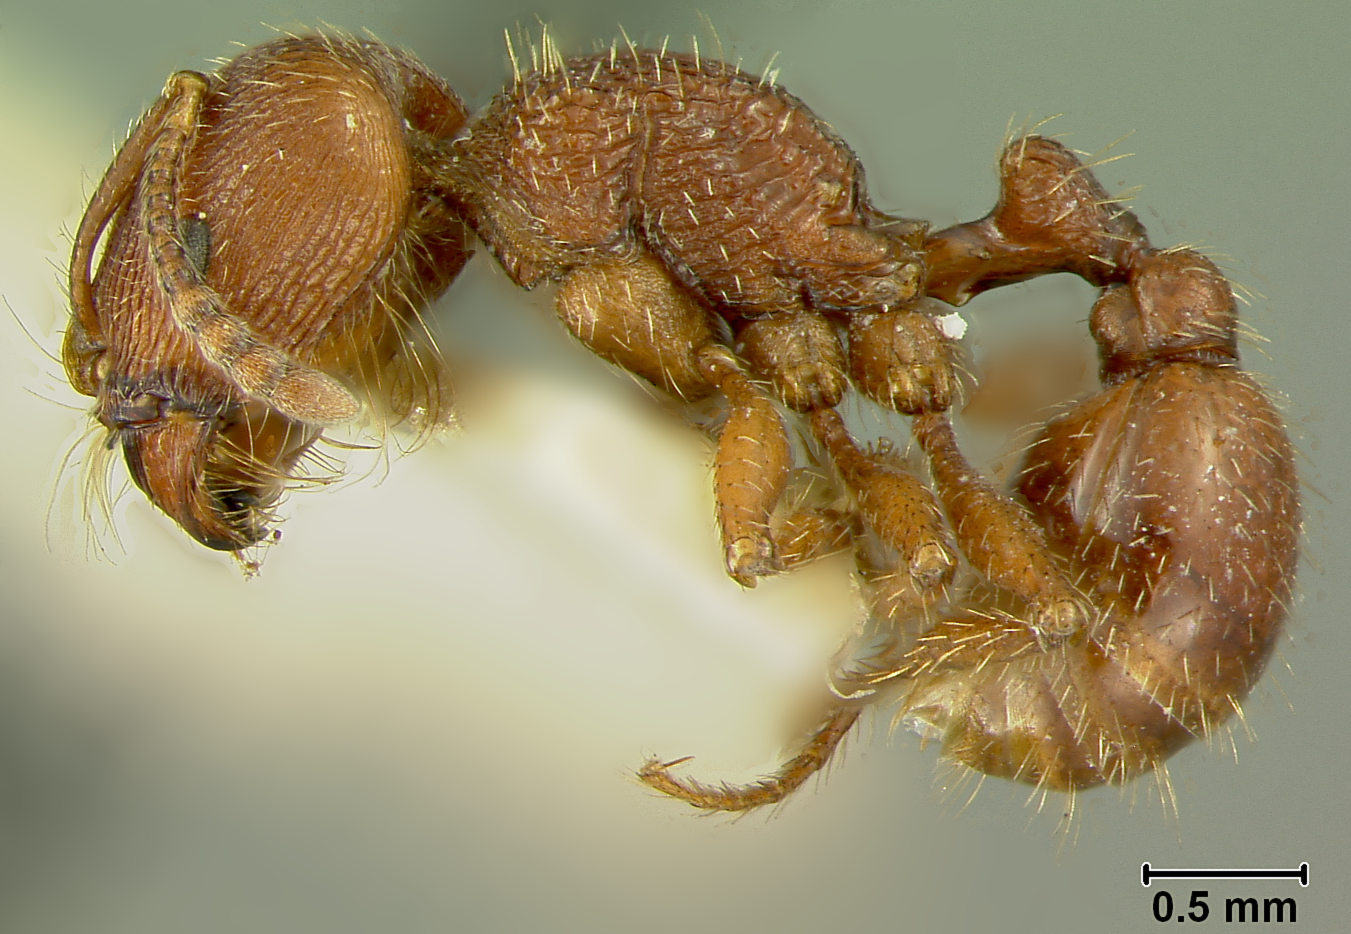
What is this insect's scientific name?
Pogonomyrmex guatemaltecus
